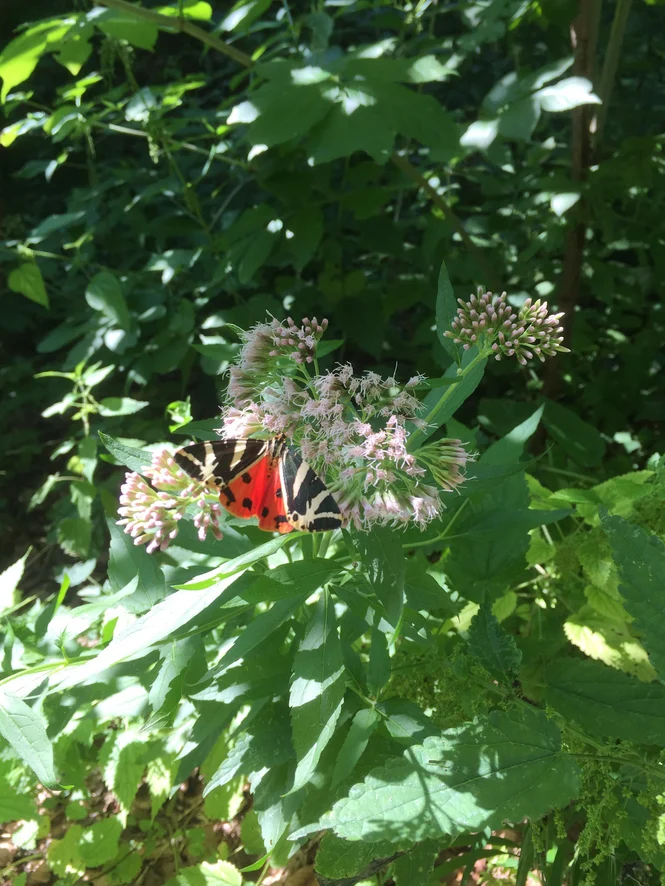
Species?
Euplagia quadripunctaria
